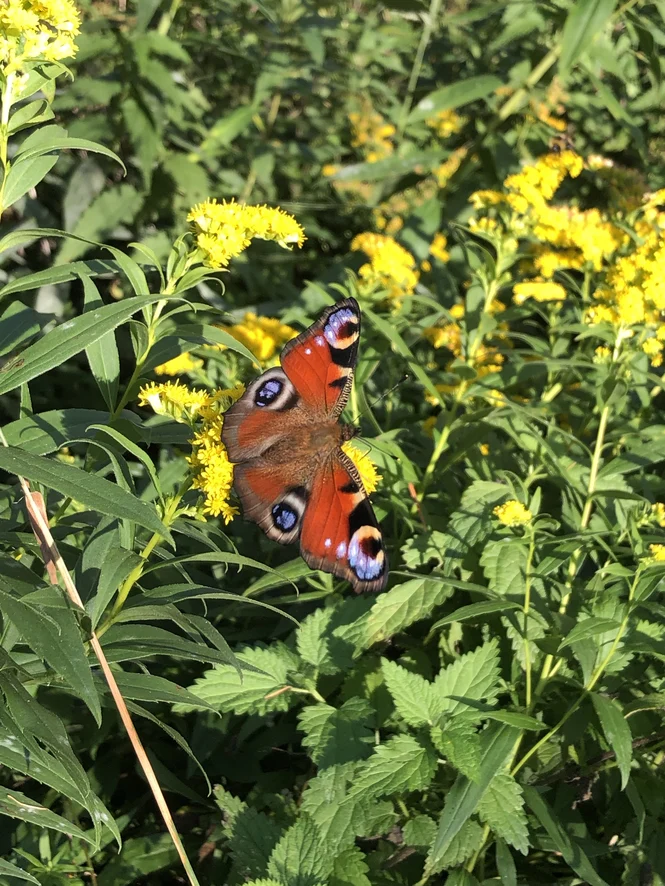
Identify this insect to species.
Aglais io
